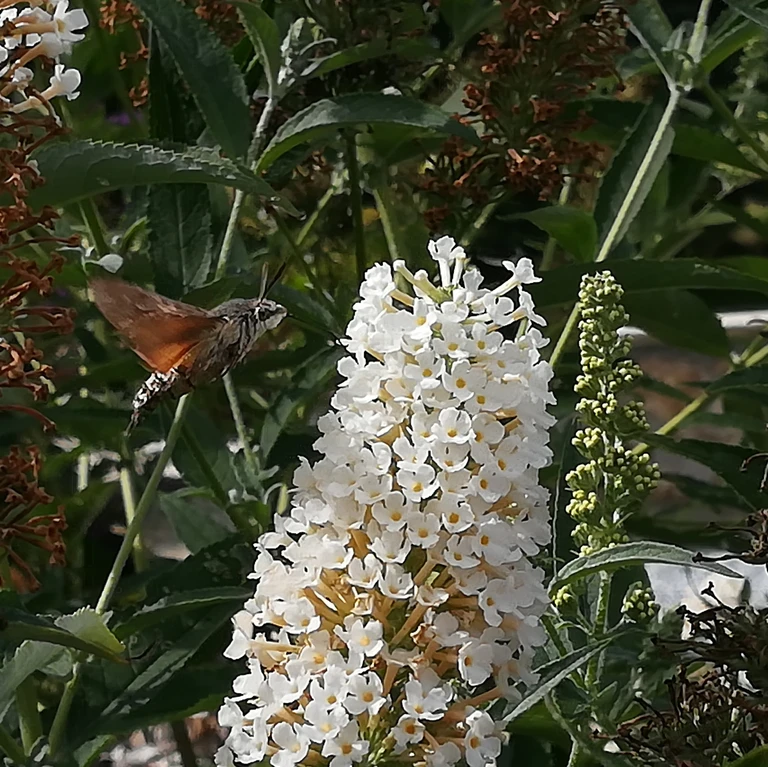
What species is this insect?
Macroglossum stellatarum
